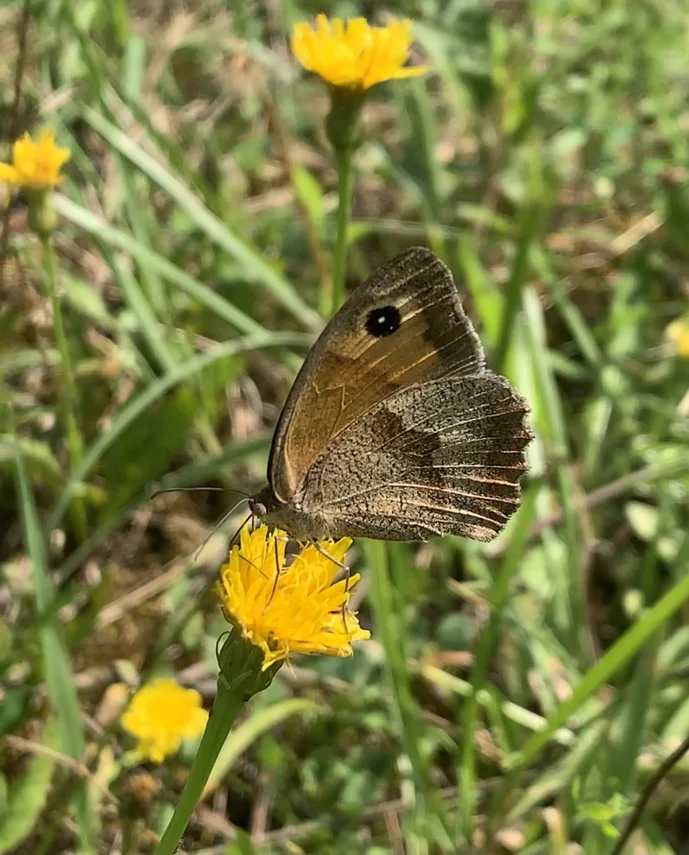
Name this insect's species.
Maniola jurtina
